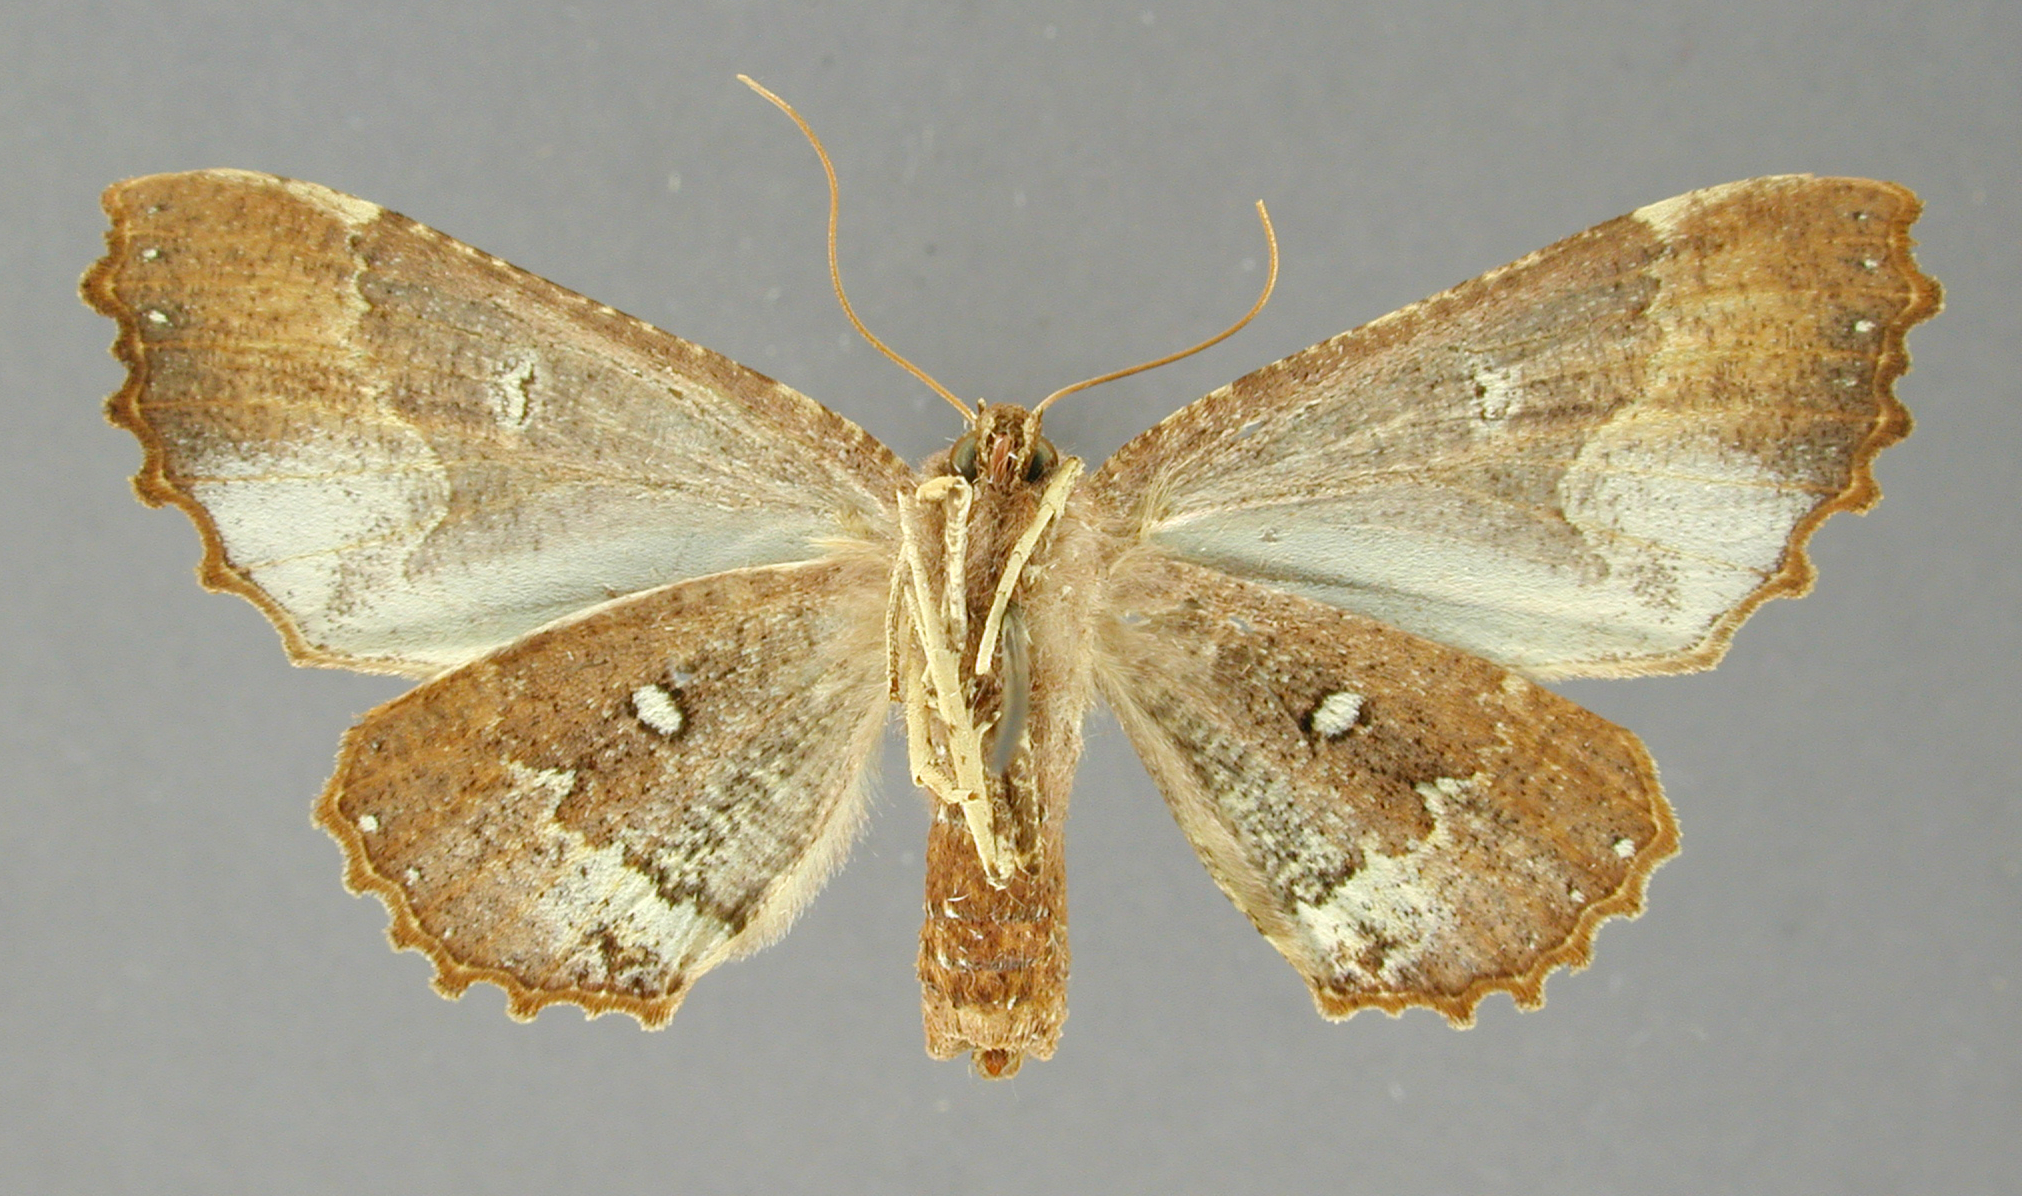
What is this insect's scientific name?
Pero kaybina
